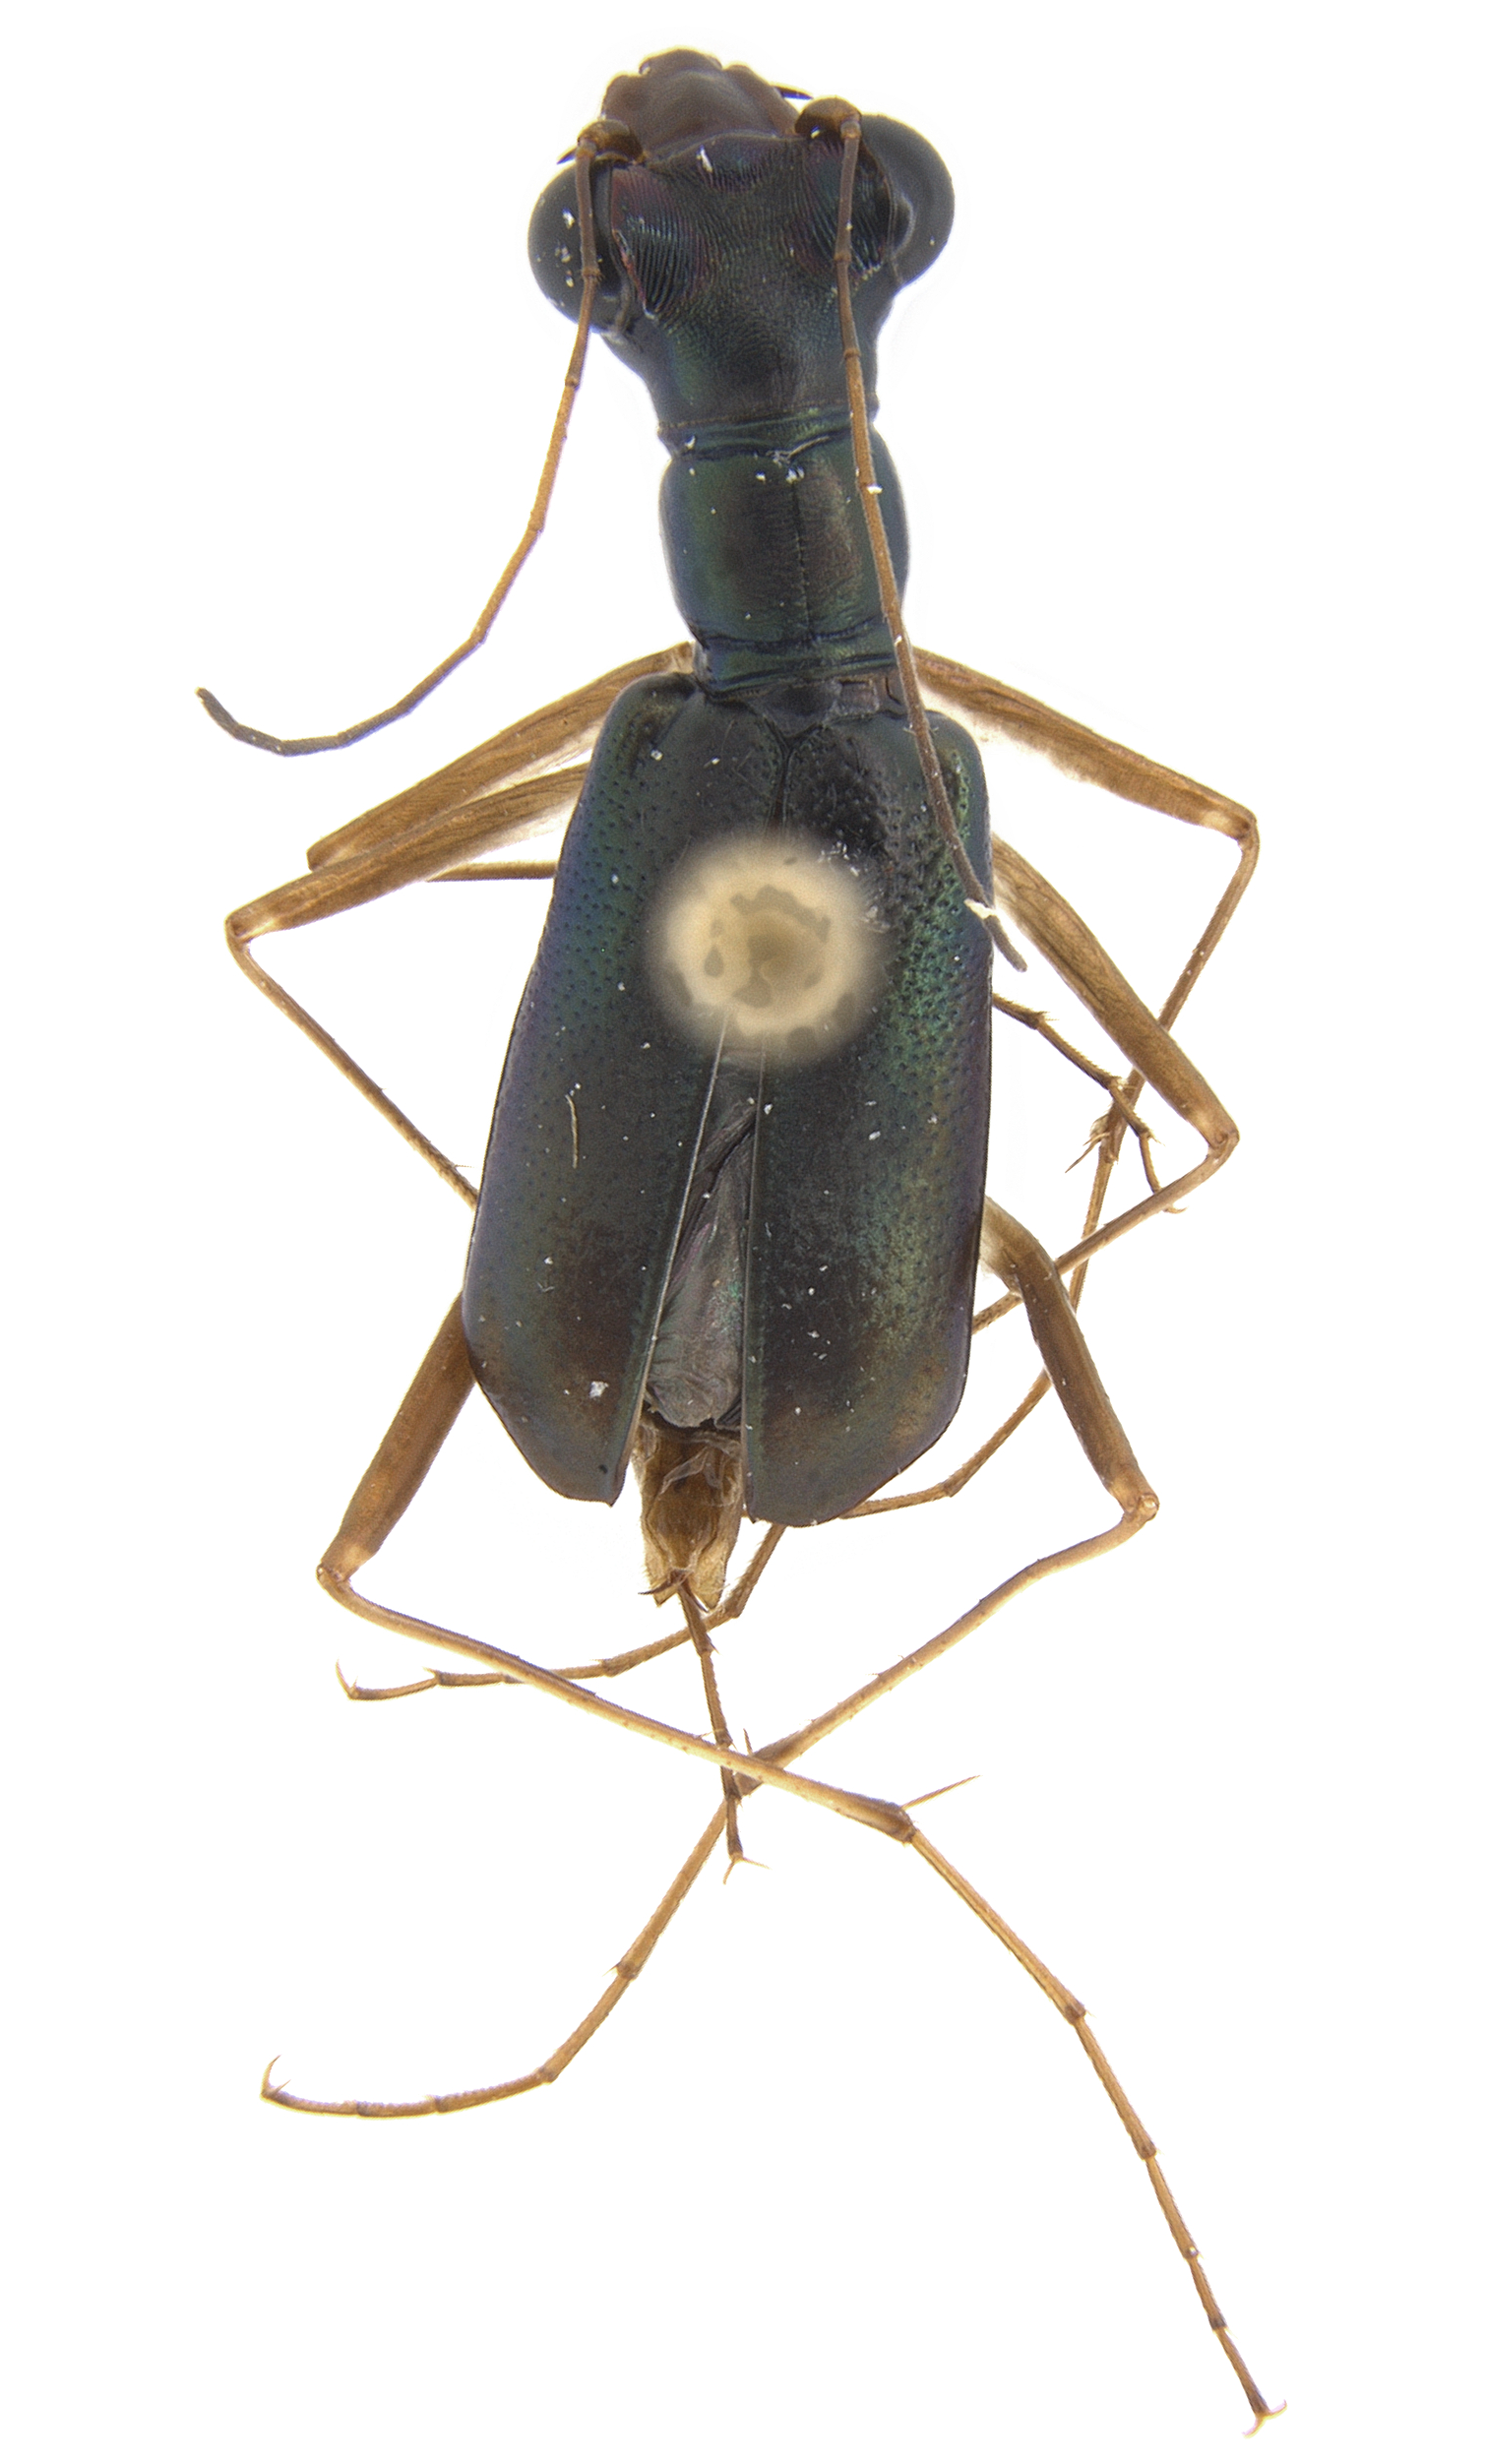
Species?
Physodeutera fairmairei
